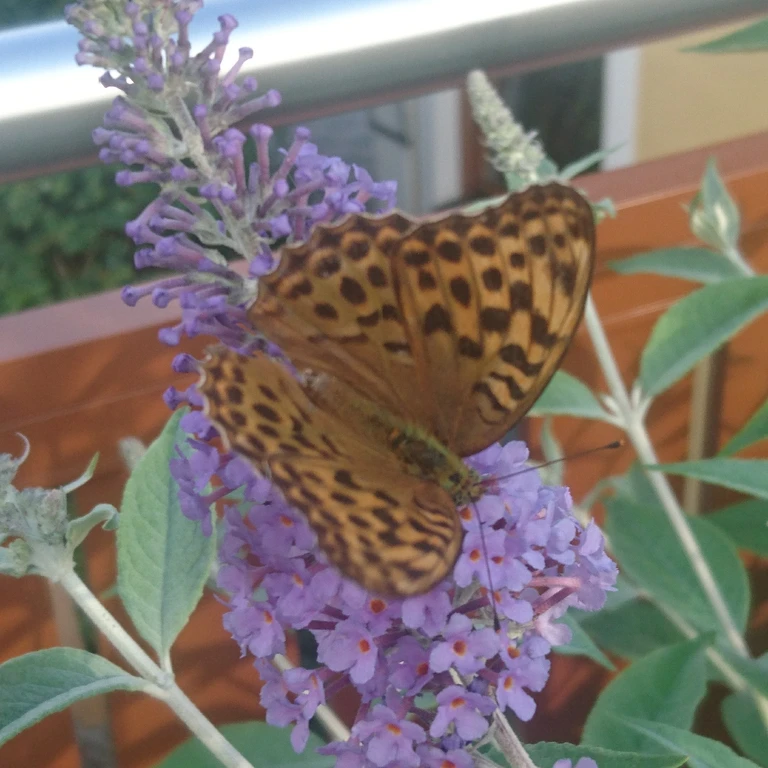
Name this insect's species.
Argynnis paphia
